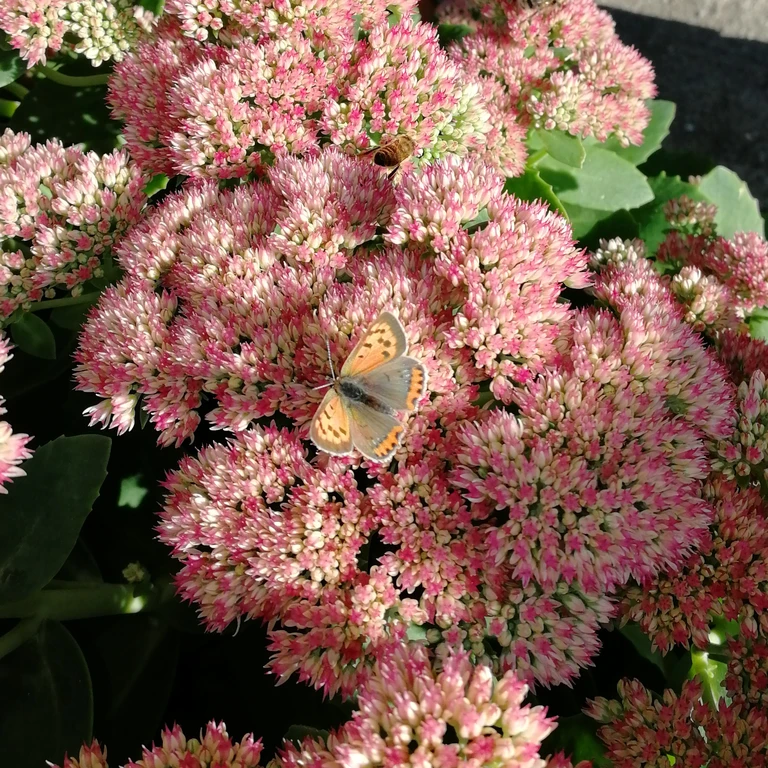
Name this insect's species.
Lycaena phlaeas
